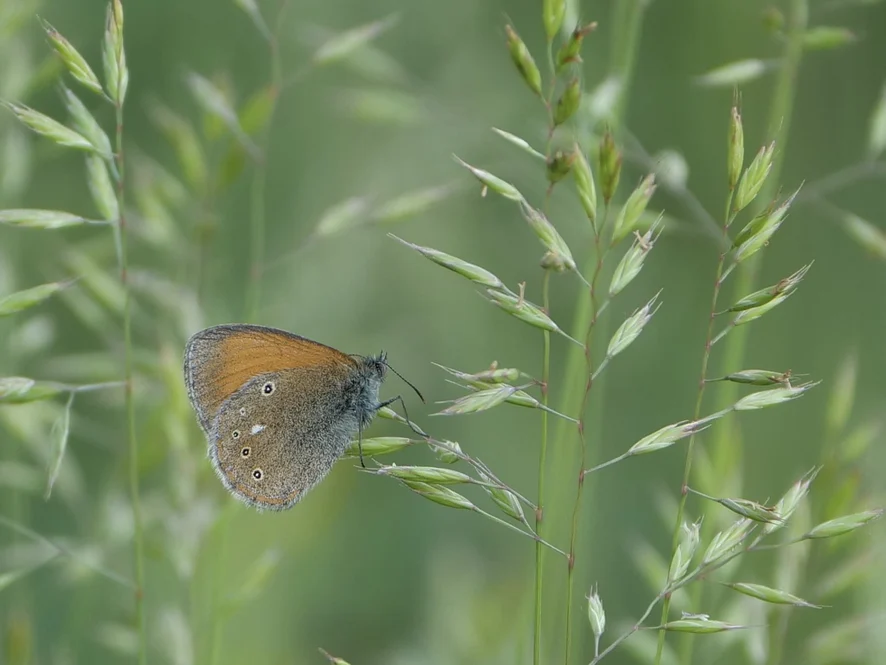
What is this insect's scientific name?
Coenonympha glycerion (also Coenonympha iphis)
